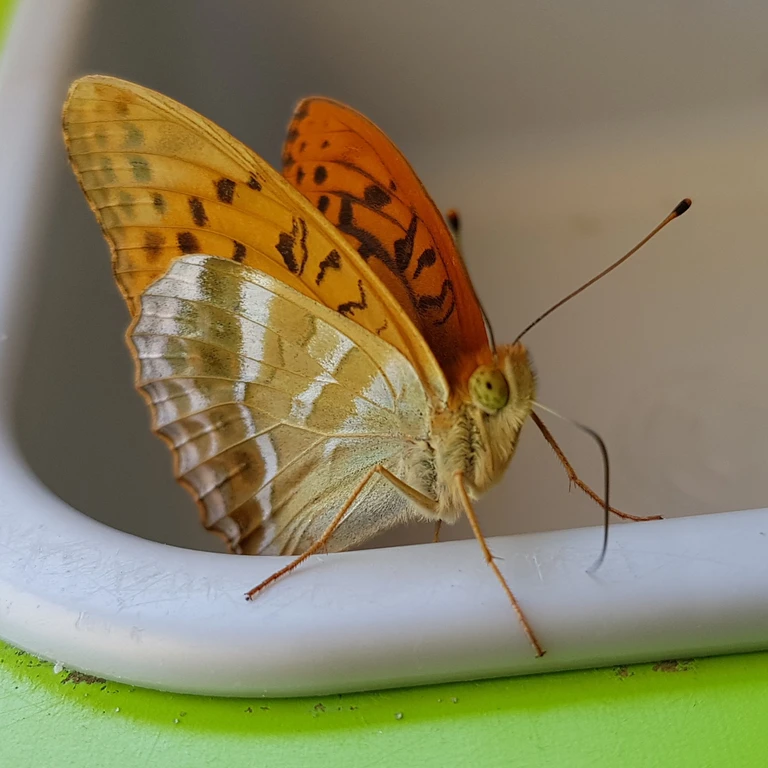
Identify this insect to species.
Argynnis paphia
